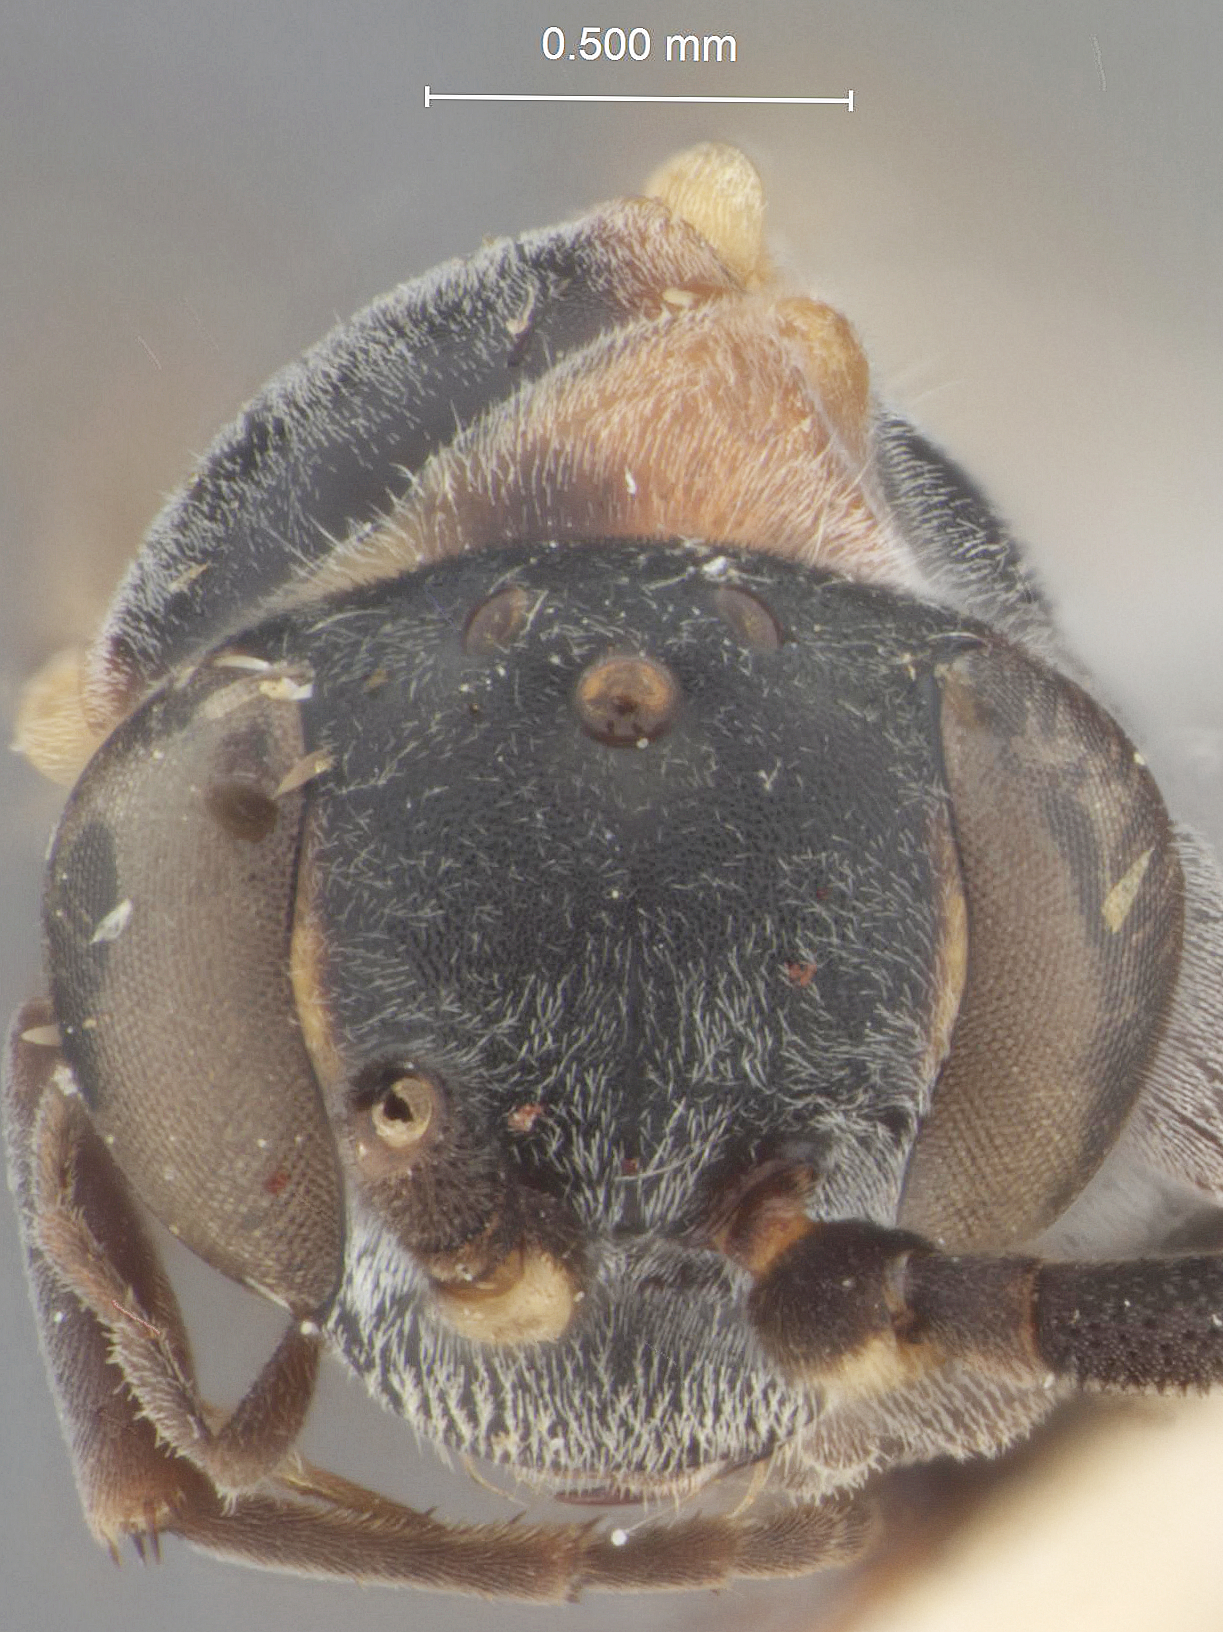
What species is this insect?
Gymnochares orbitalis
